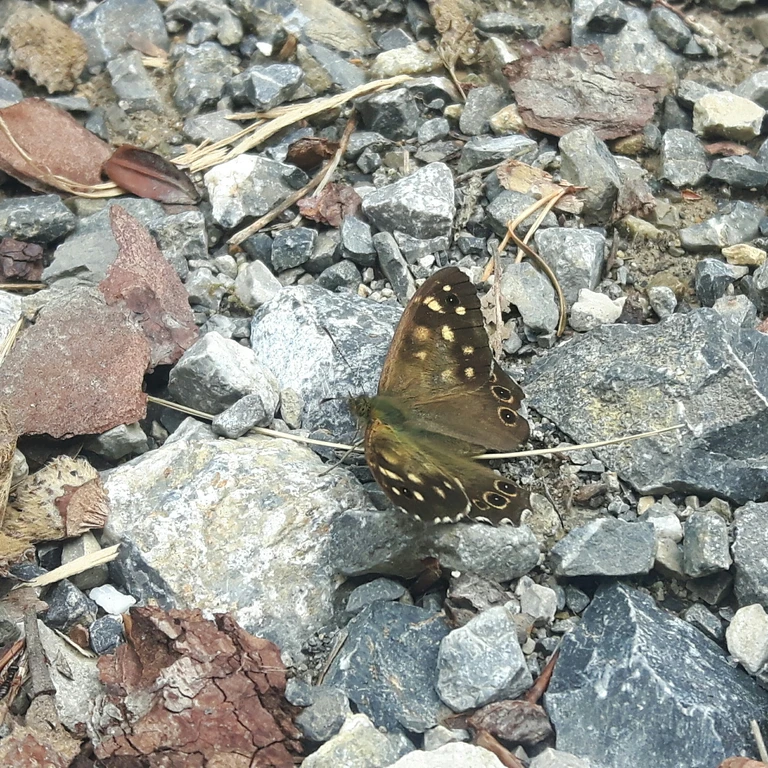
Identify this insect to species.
Pararge aegeria
